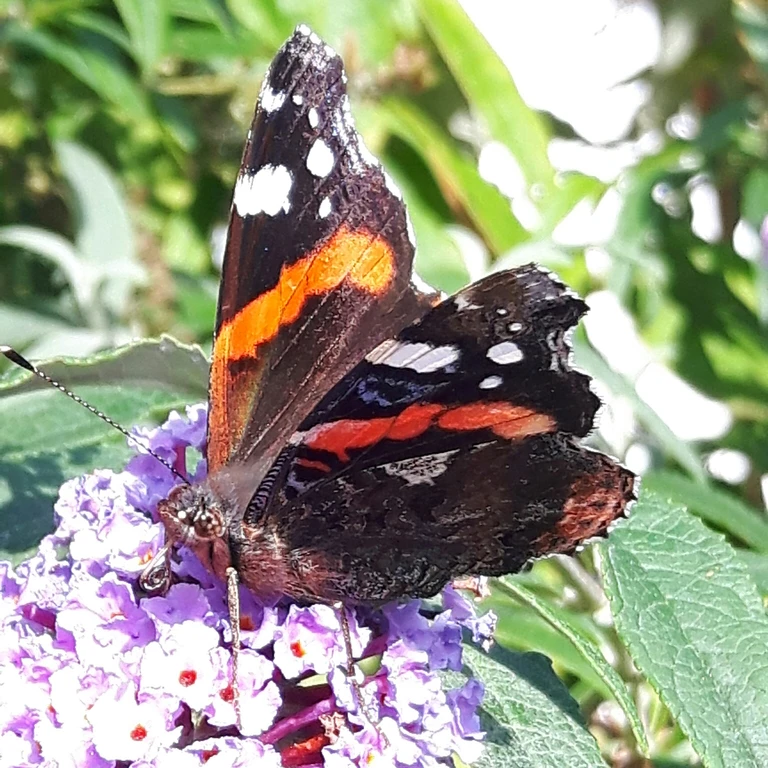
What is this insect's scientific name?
Vanessa atalanta
